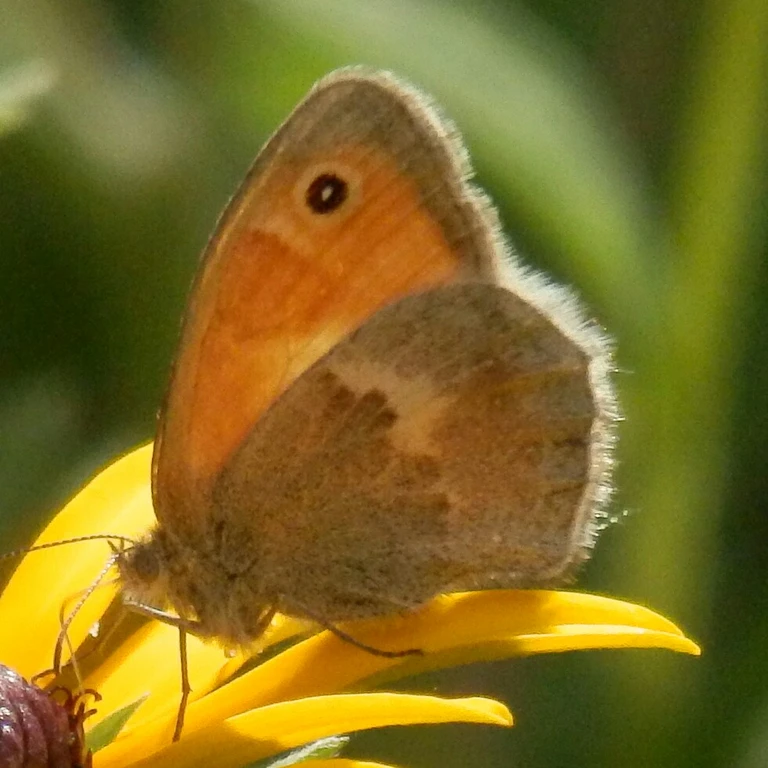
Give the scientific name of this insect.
Coenonympha pamphilus
